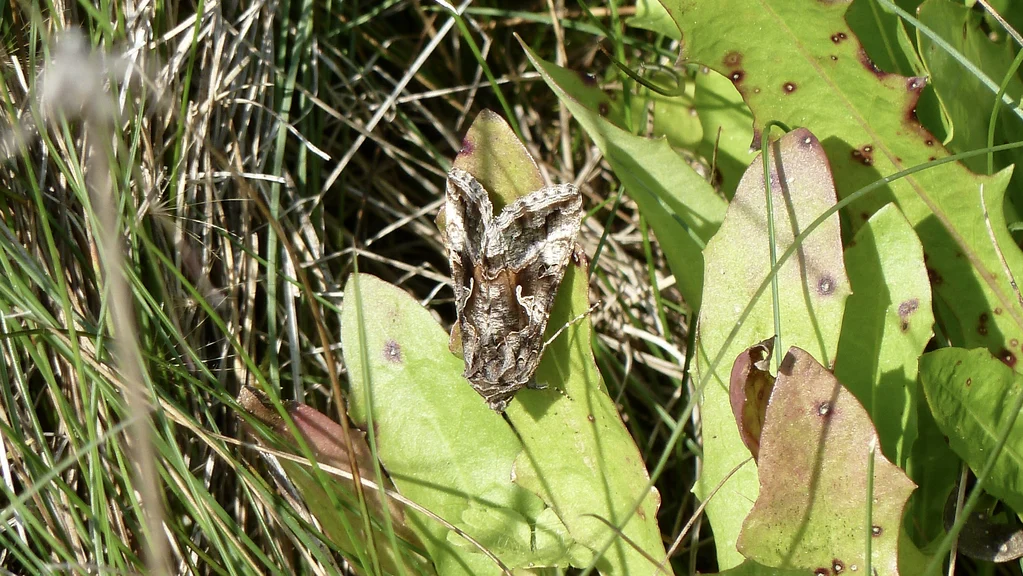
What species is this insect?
Autographa gamma
